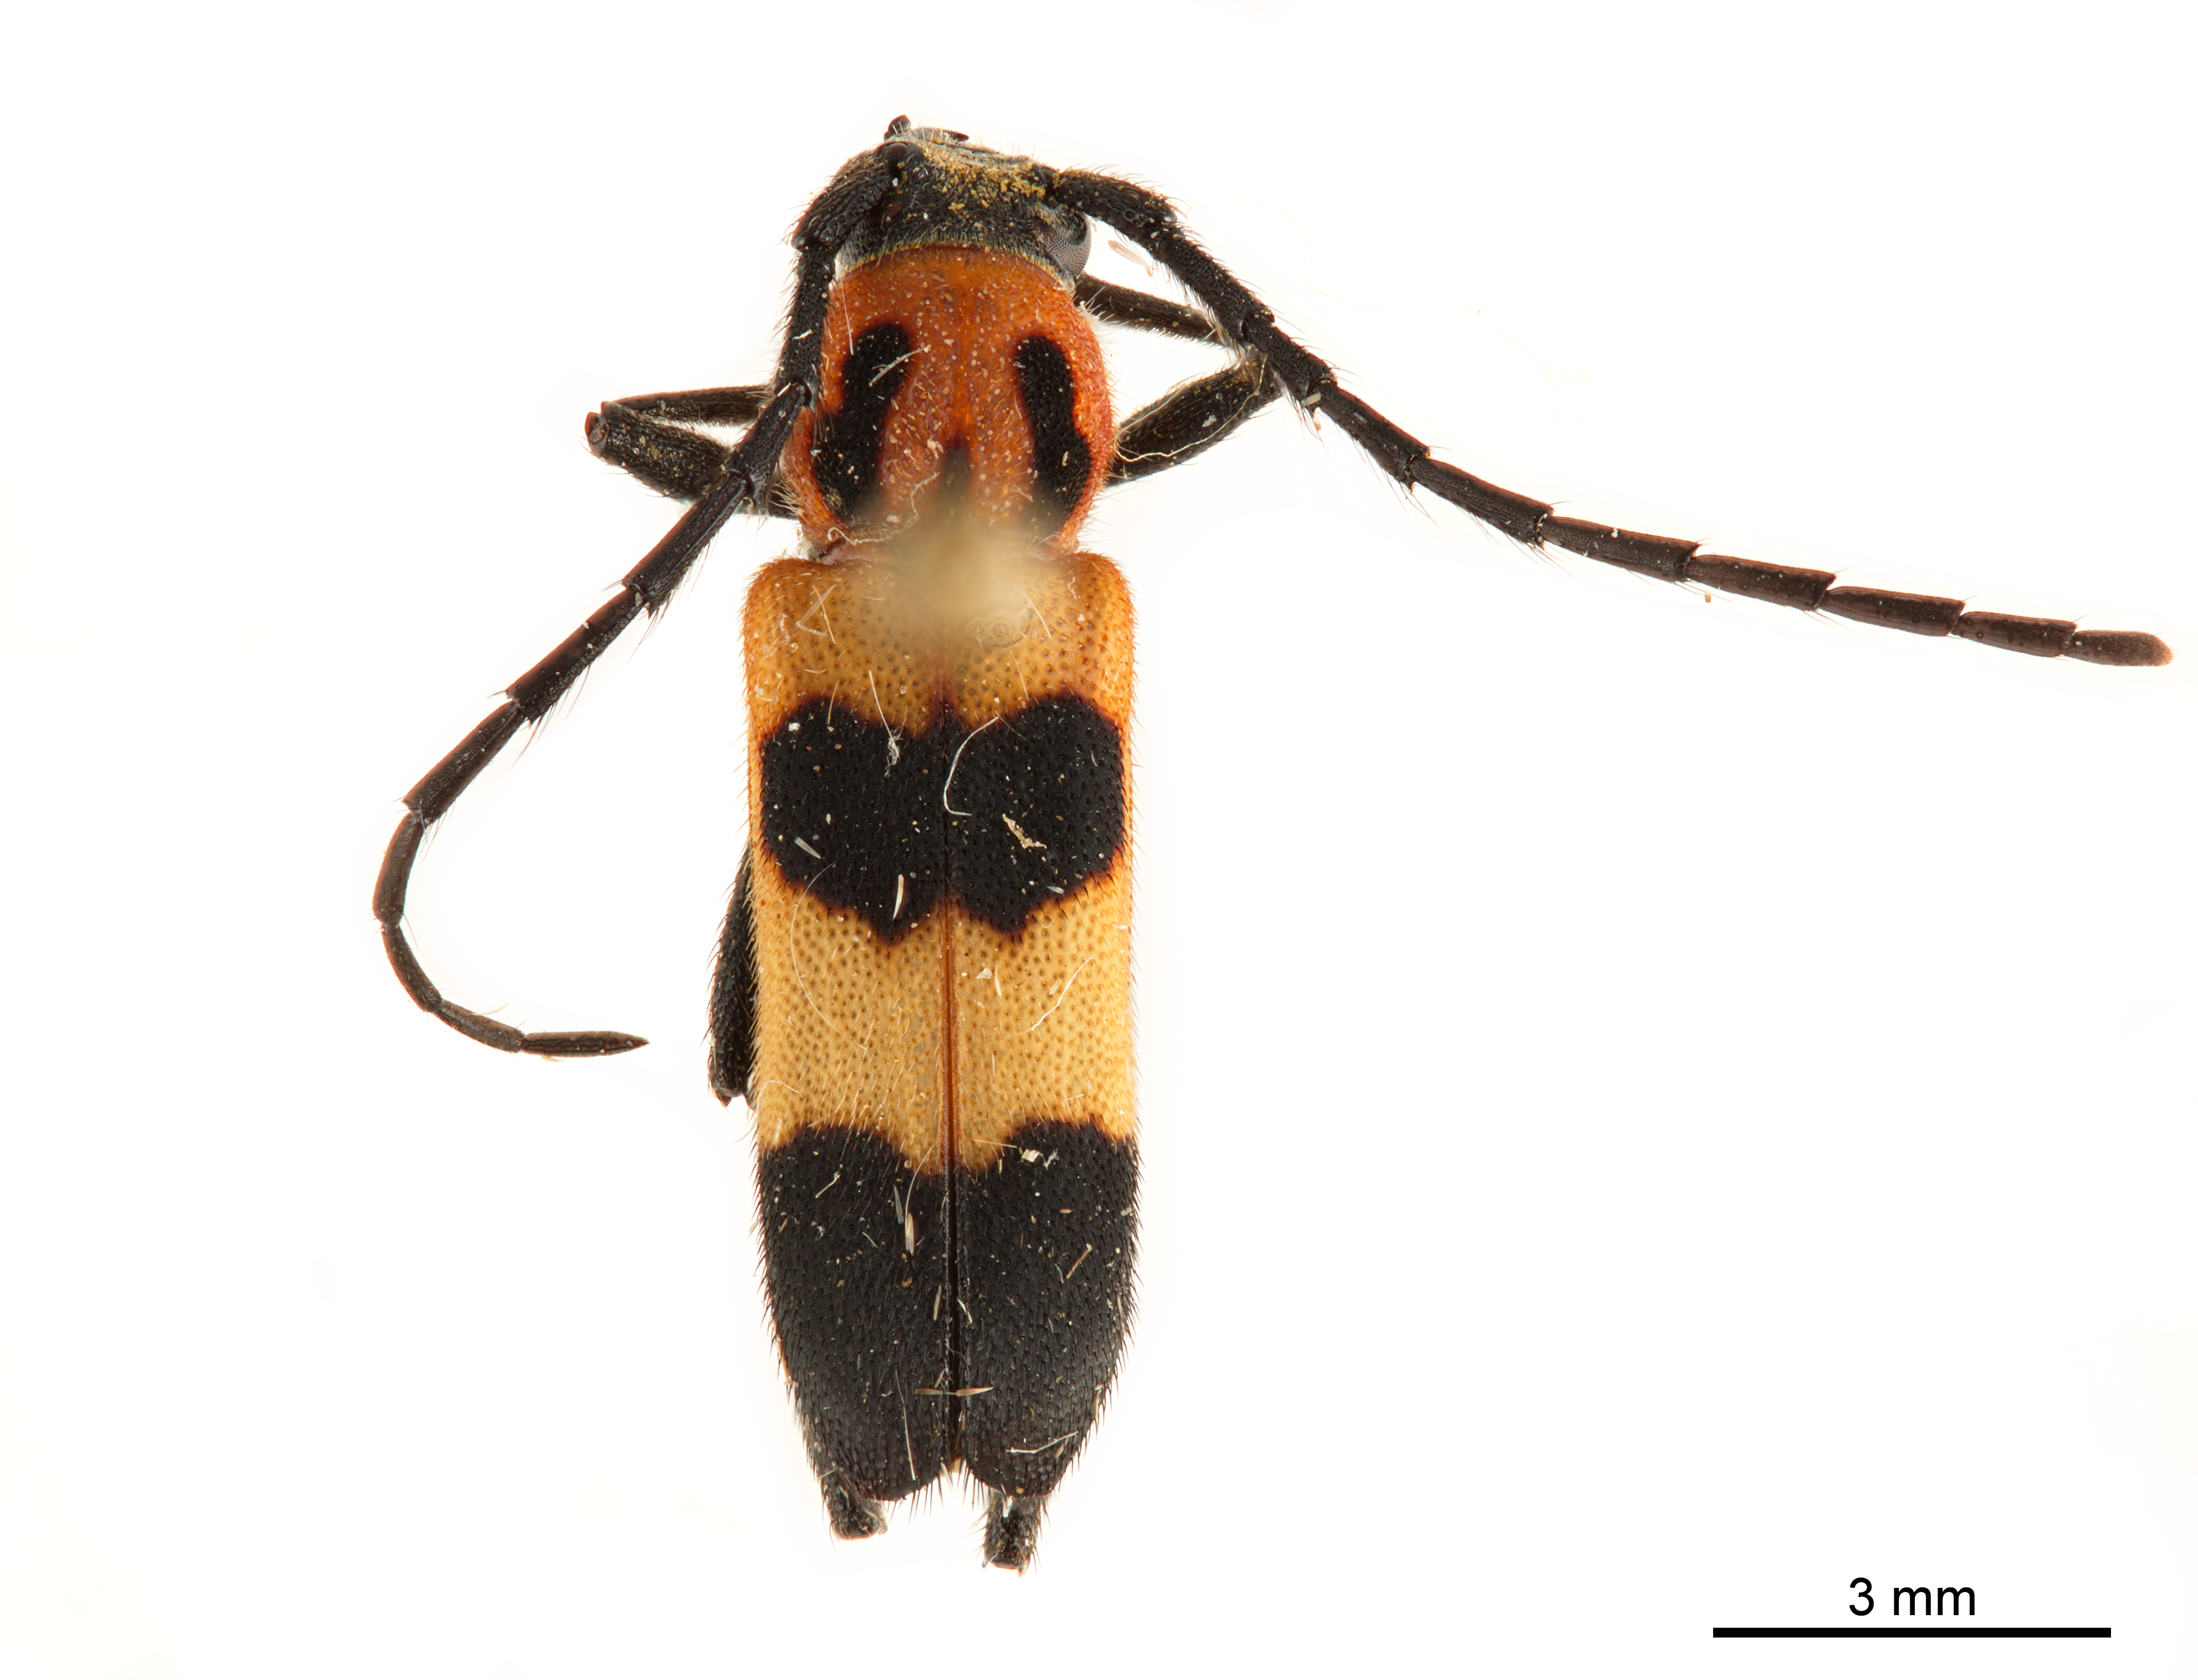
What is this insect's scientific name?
Erythrochiton jucundum
